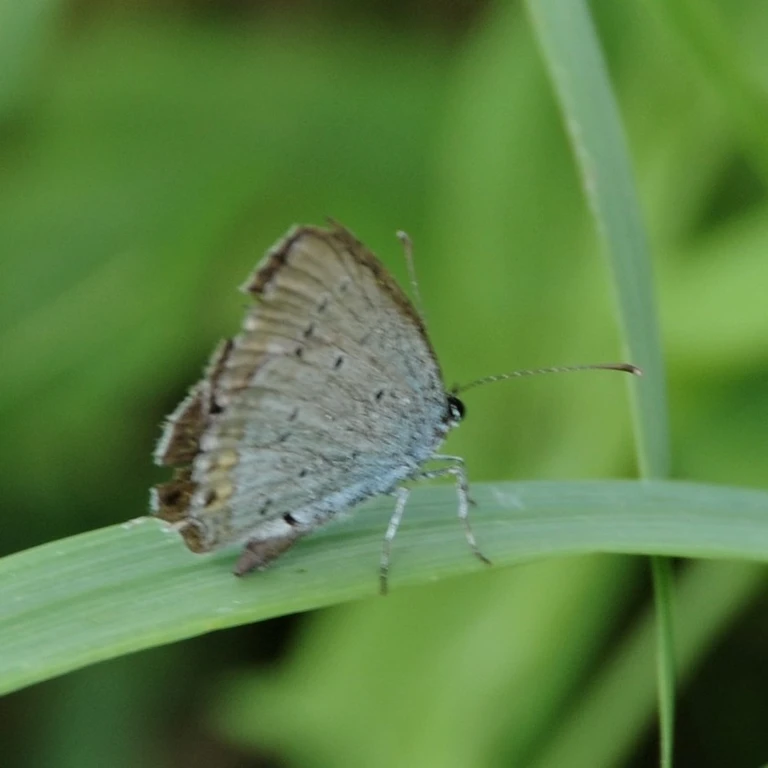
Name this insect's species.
Cupido argiades (also Elkalyce argiades)
